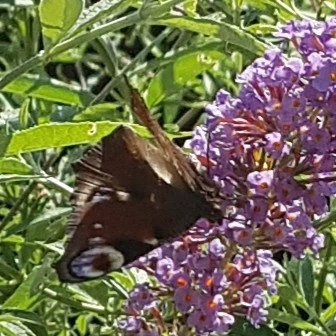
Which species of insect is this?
Aglais io
